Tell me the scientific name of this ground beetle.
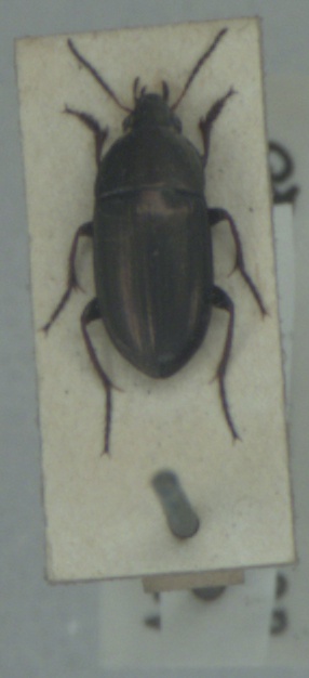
Amara aenea
